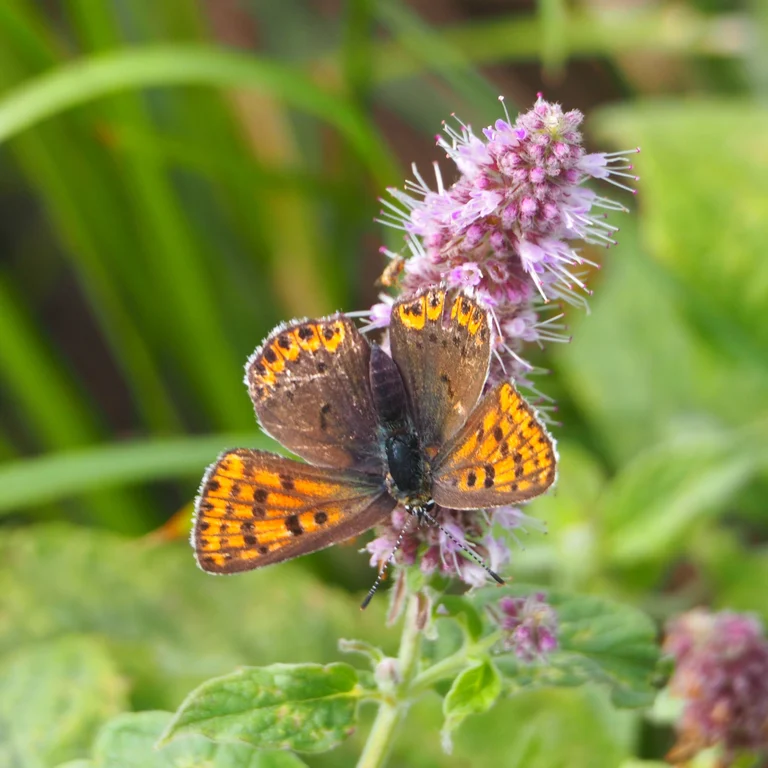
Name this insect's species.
Lycaena tityrus (also Loweia tityrus)
